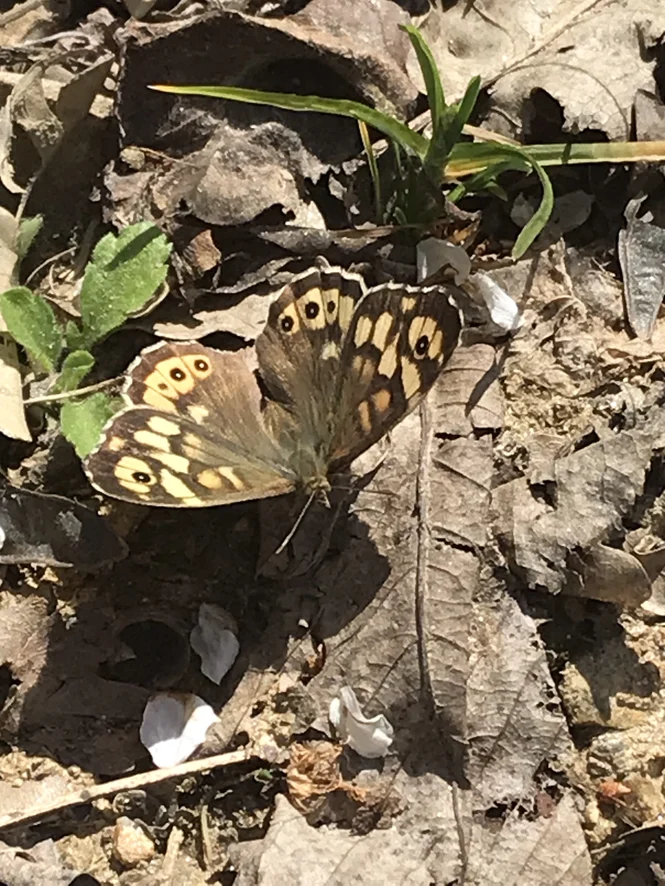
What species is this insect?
Pararge aegeria
